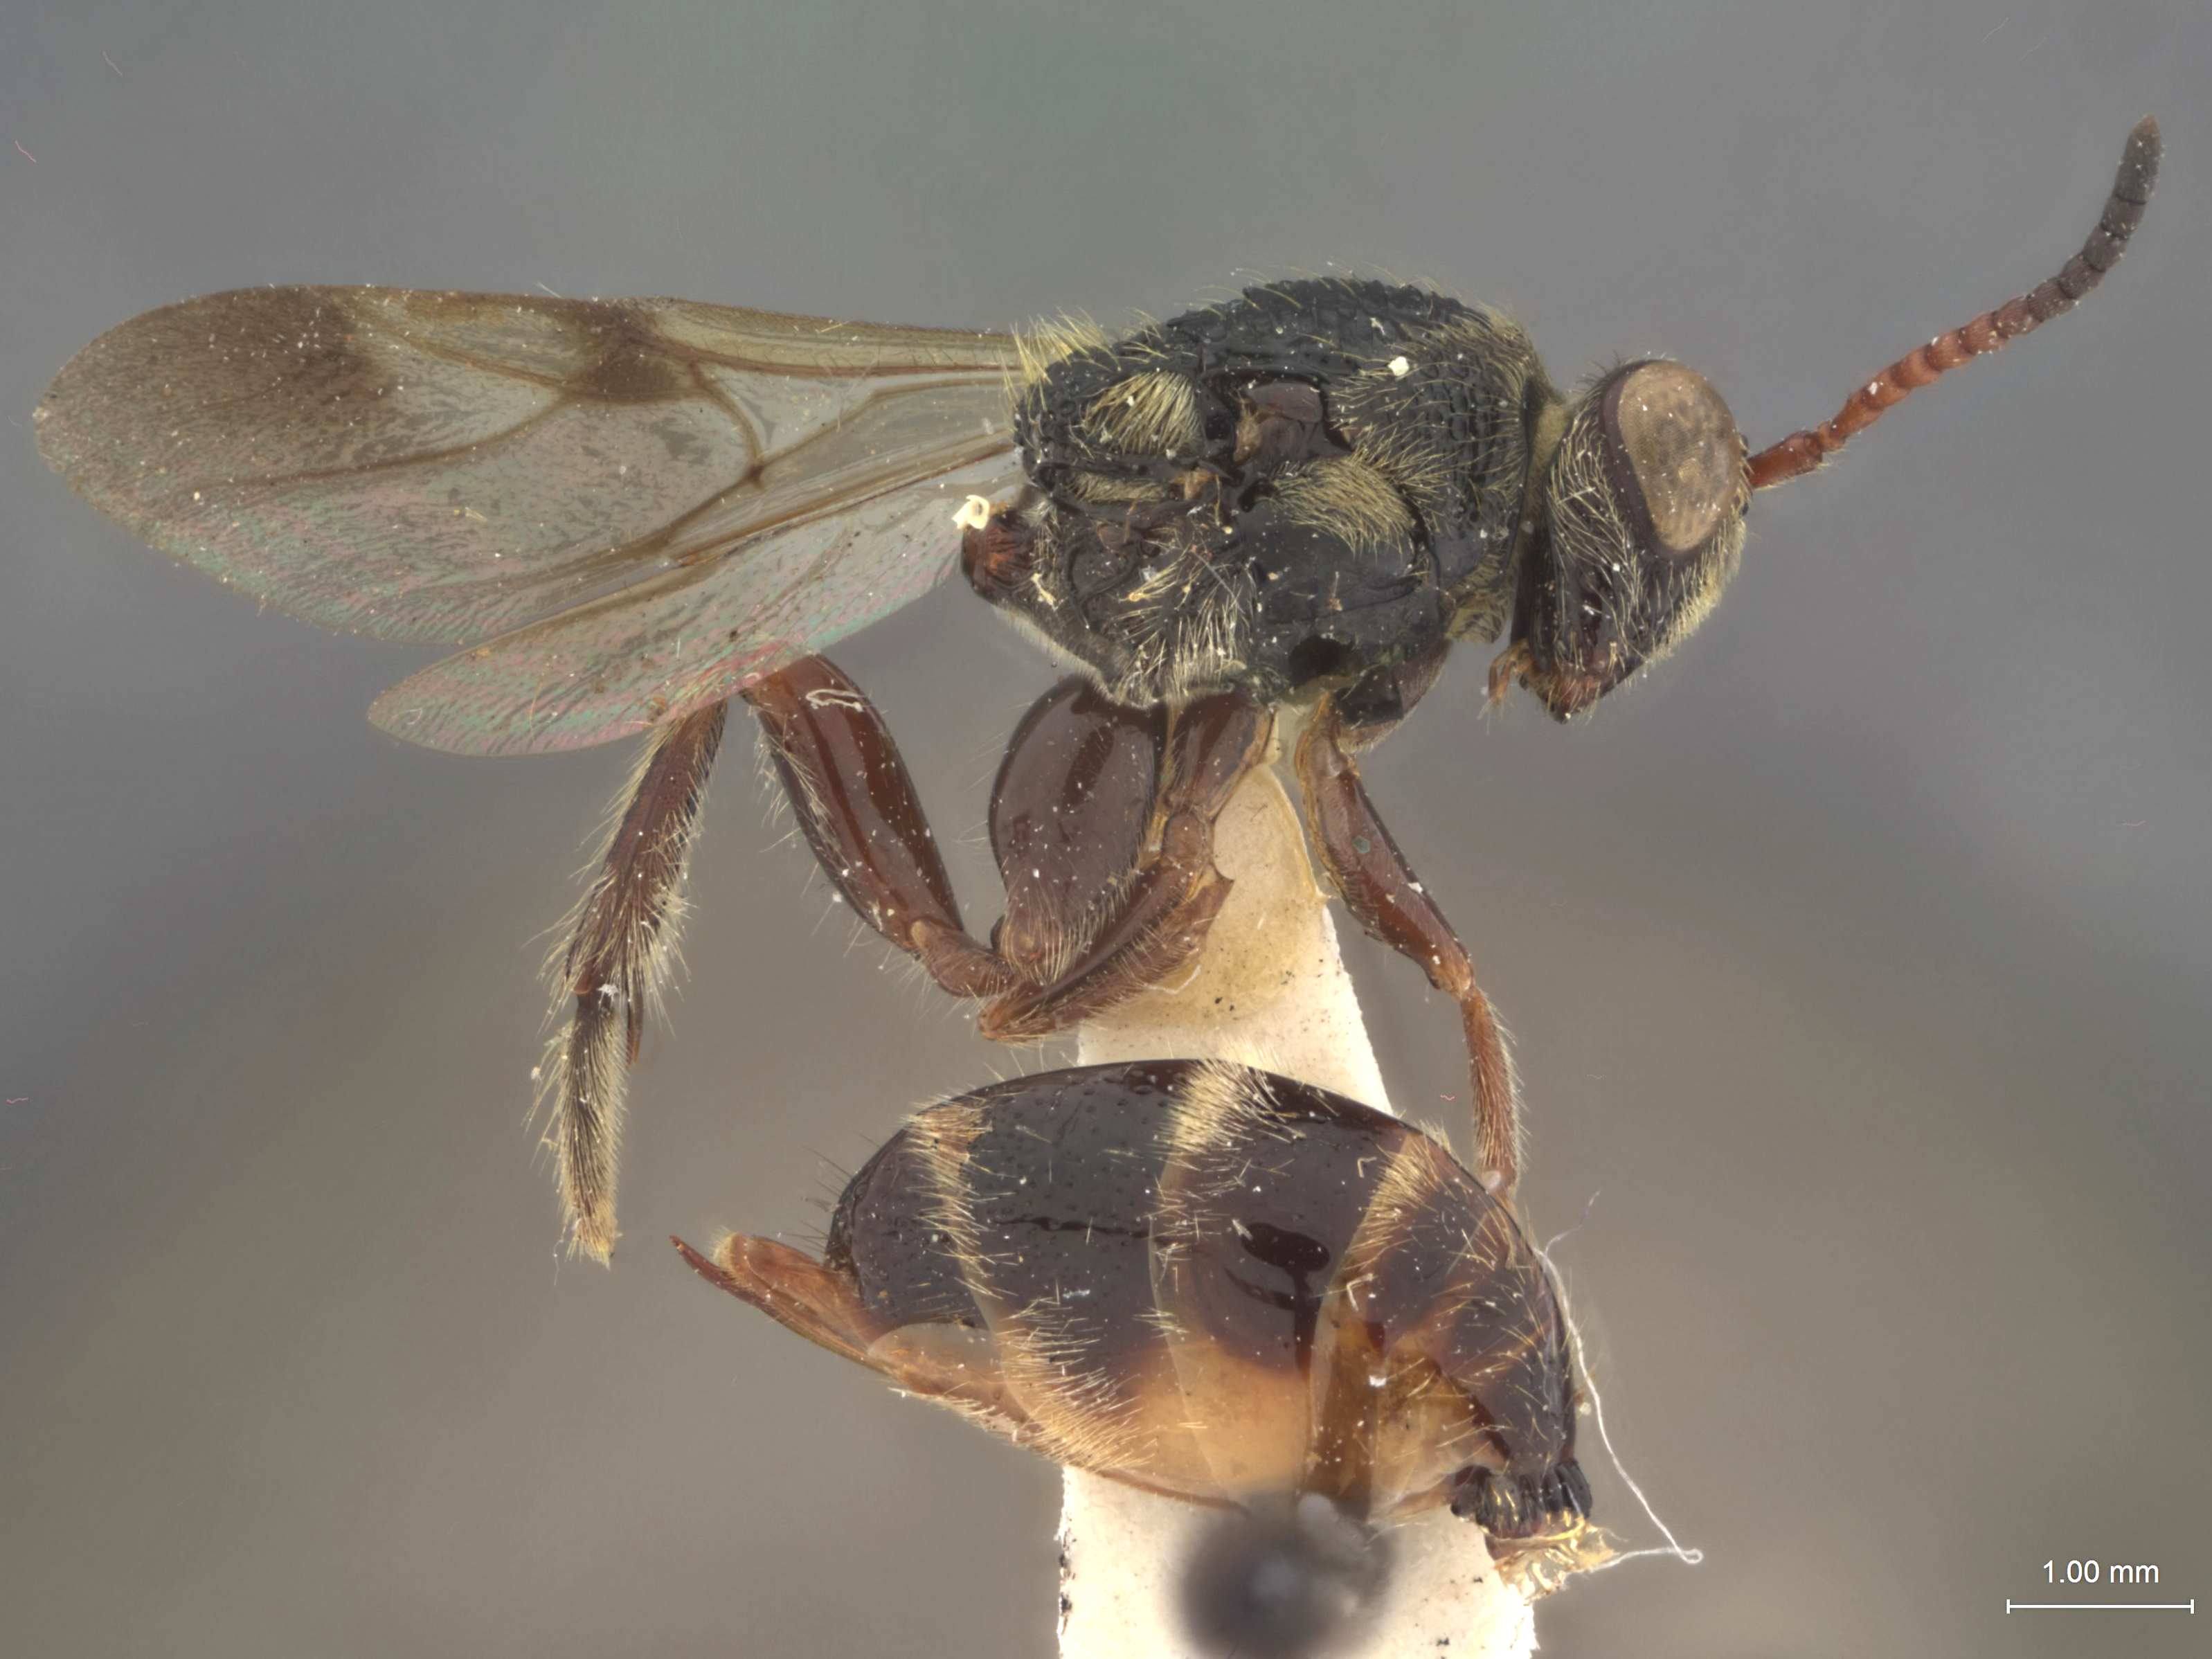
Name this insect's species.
Mesocynips albata
